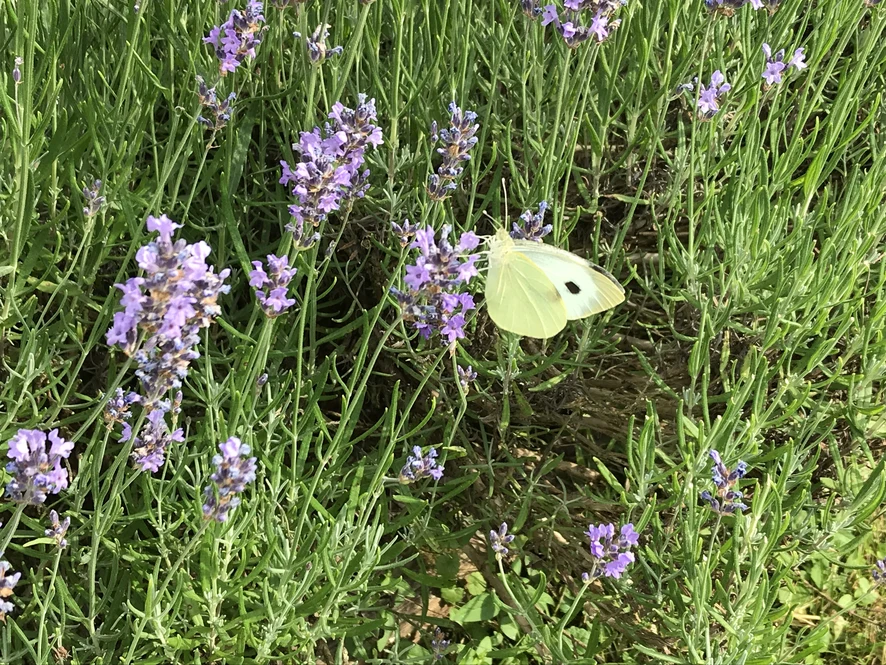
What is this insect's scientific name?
Pieris brassicae
